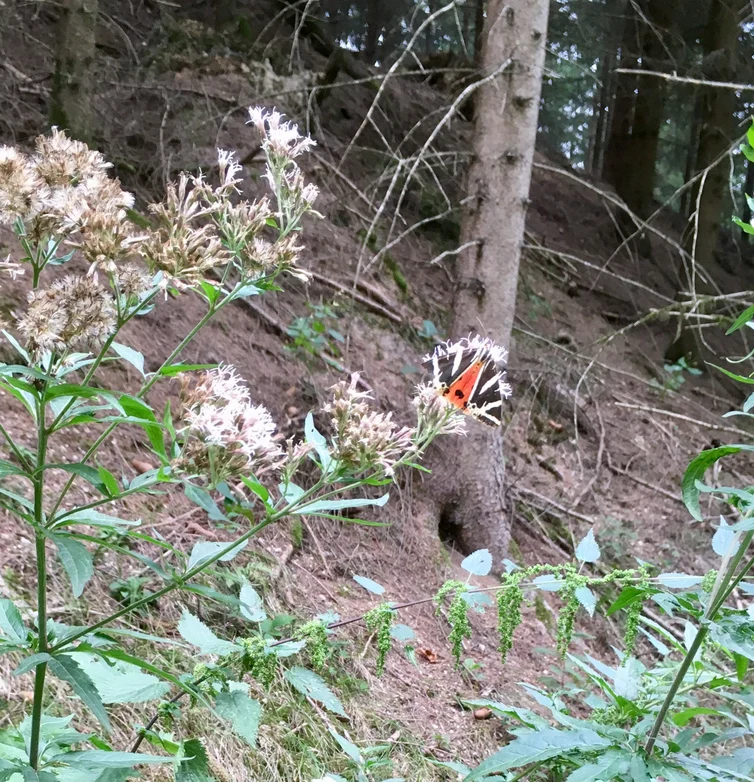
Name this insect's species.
Euplagia quadripunctaria
